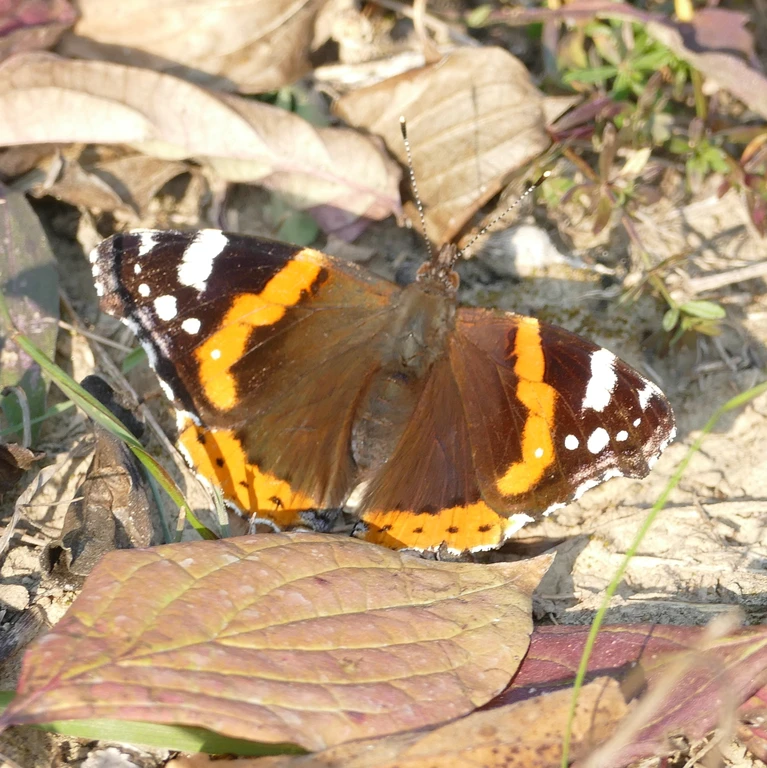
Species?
Vanessa atalanta
